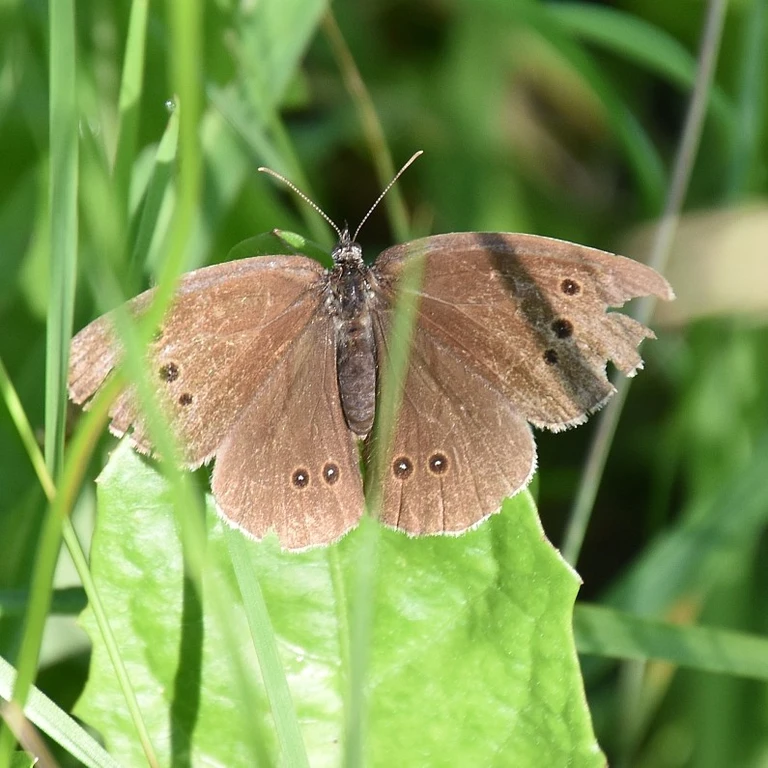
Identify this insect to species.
Aphantopus hyperantus
